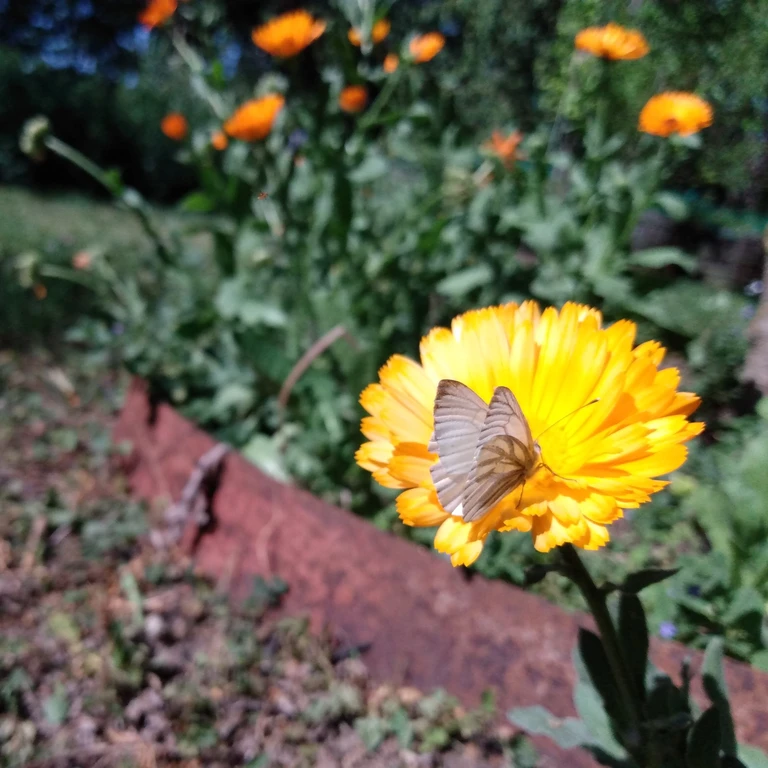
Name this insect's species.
Pieris napi
